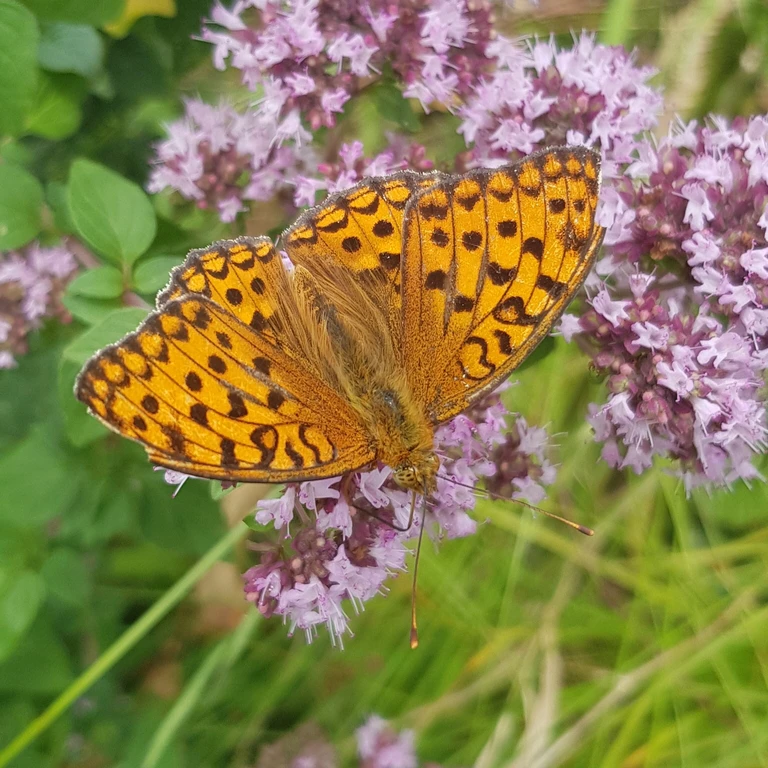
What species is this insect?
Fabriciana adippe
